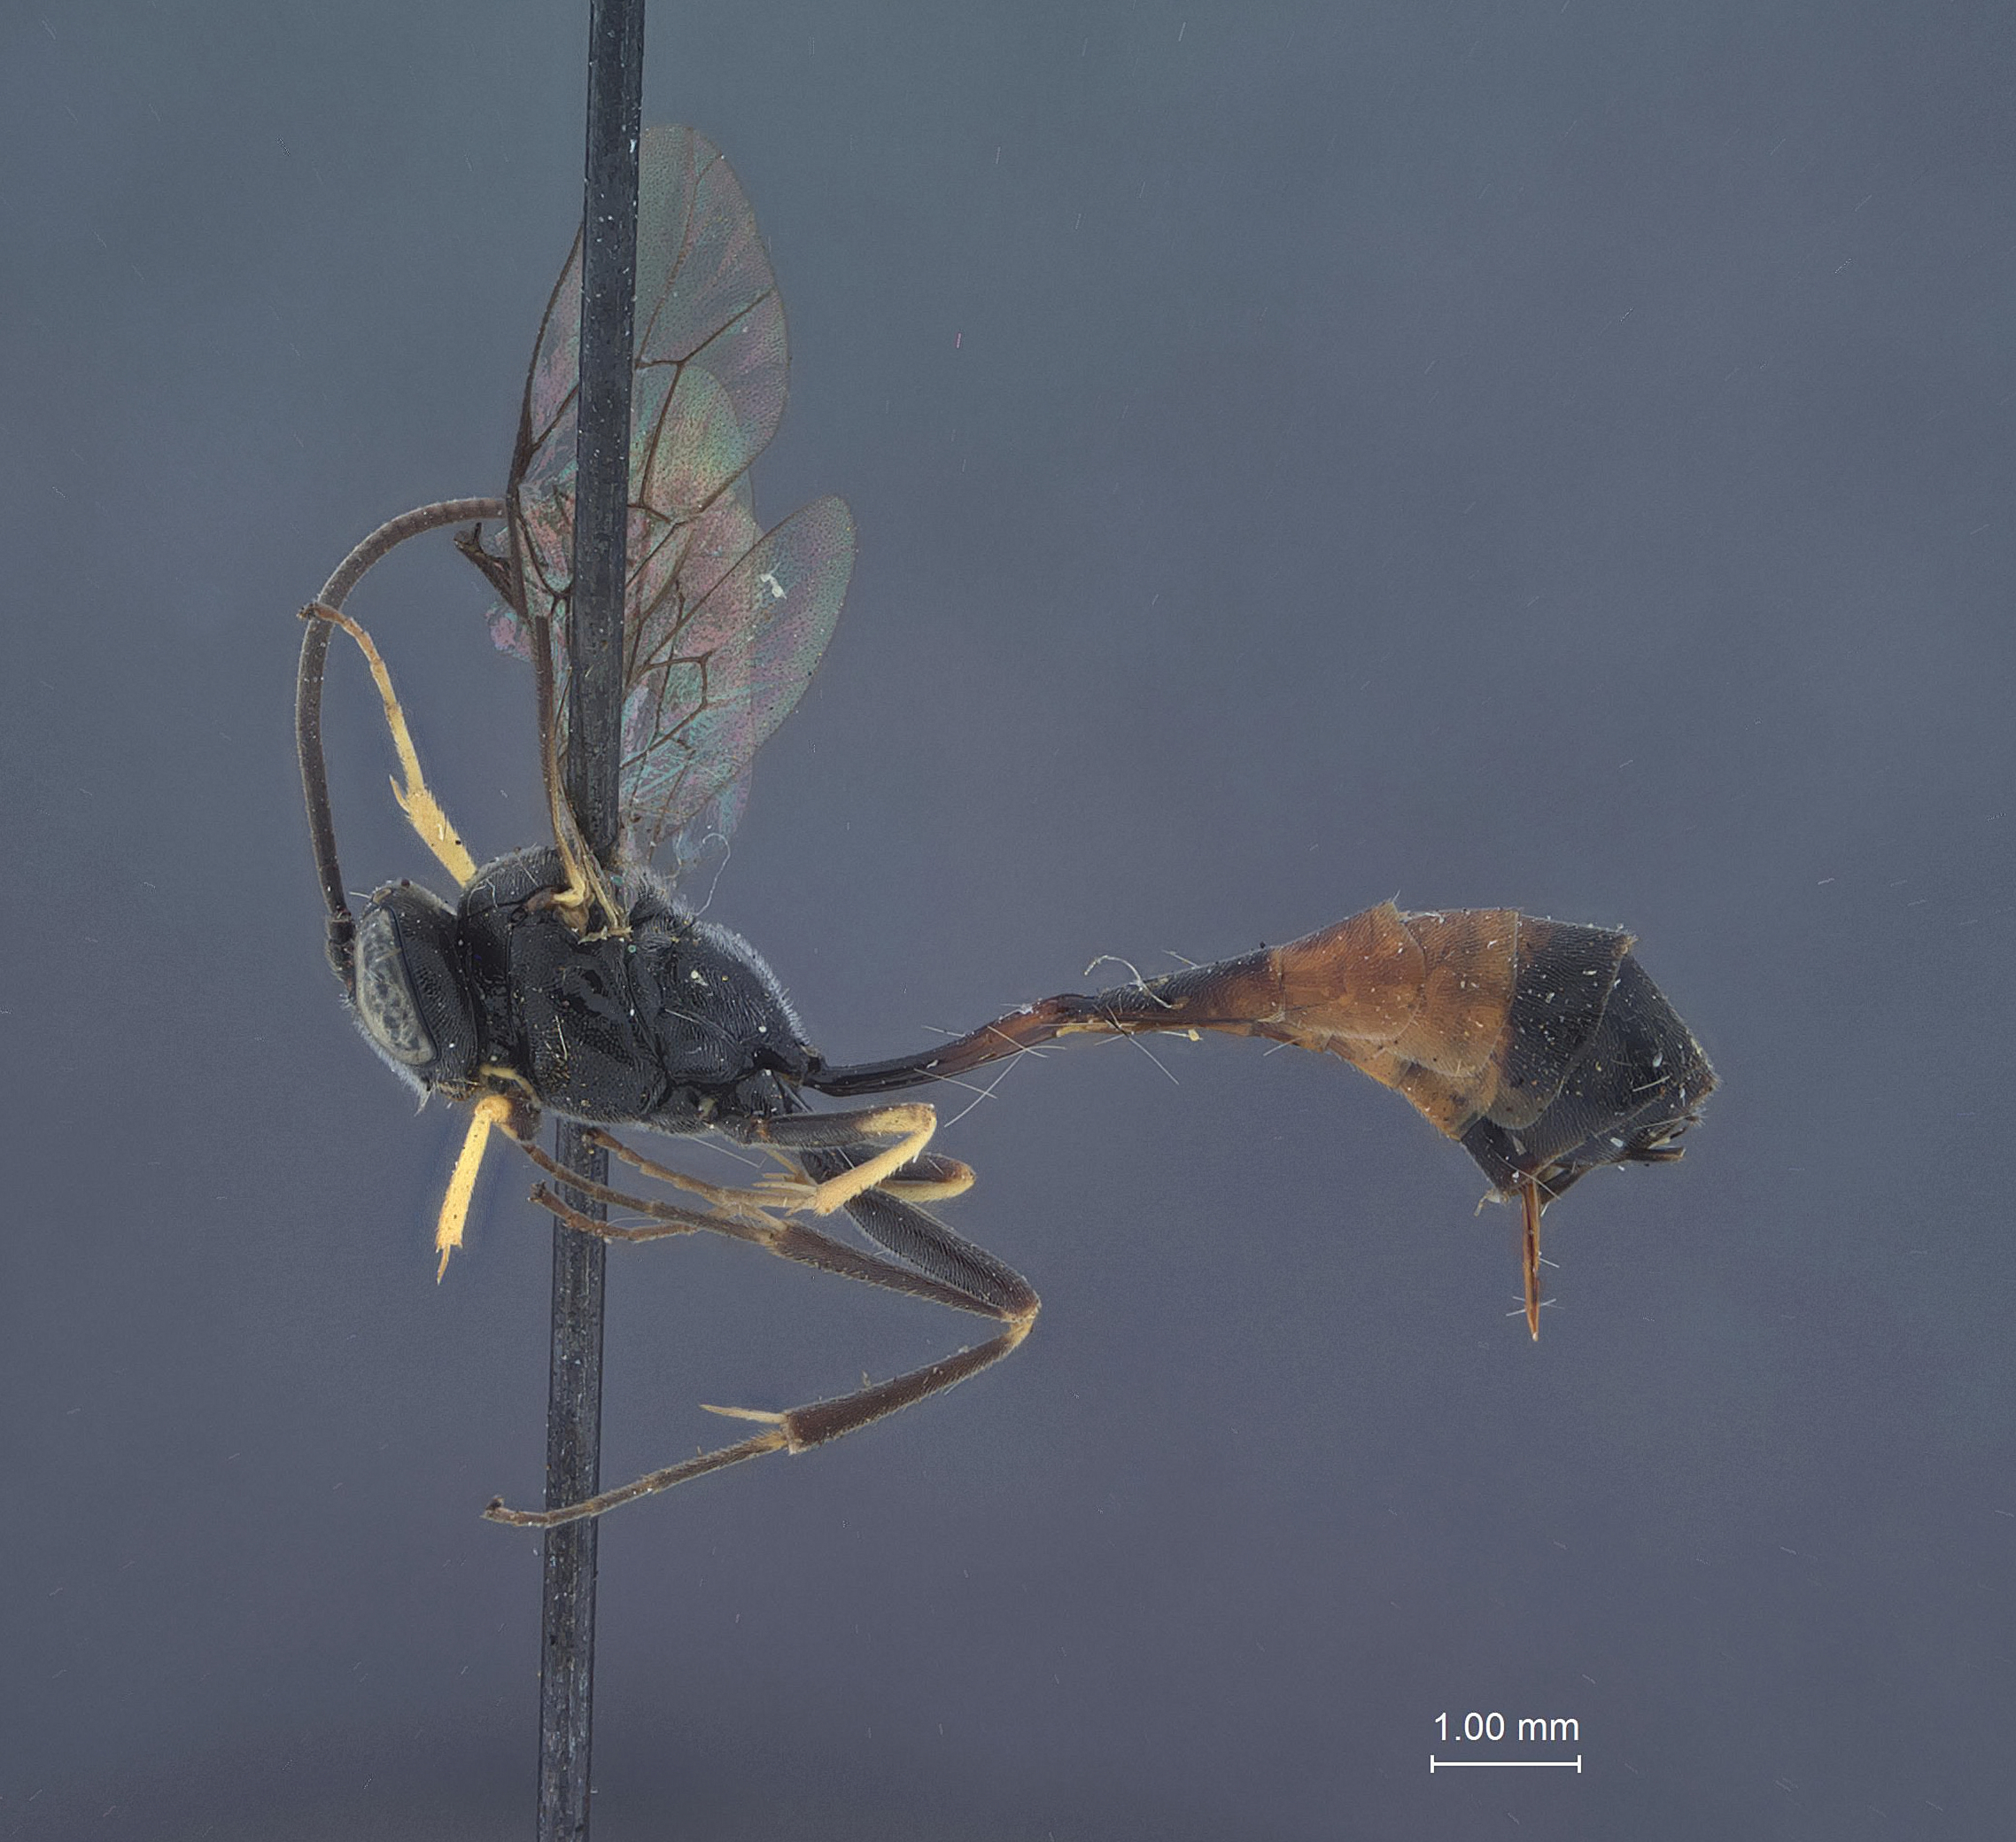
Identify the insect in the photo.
Campoplegidea nitida
